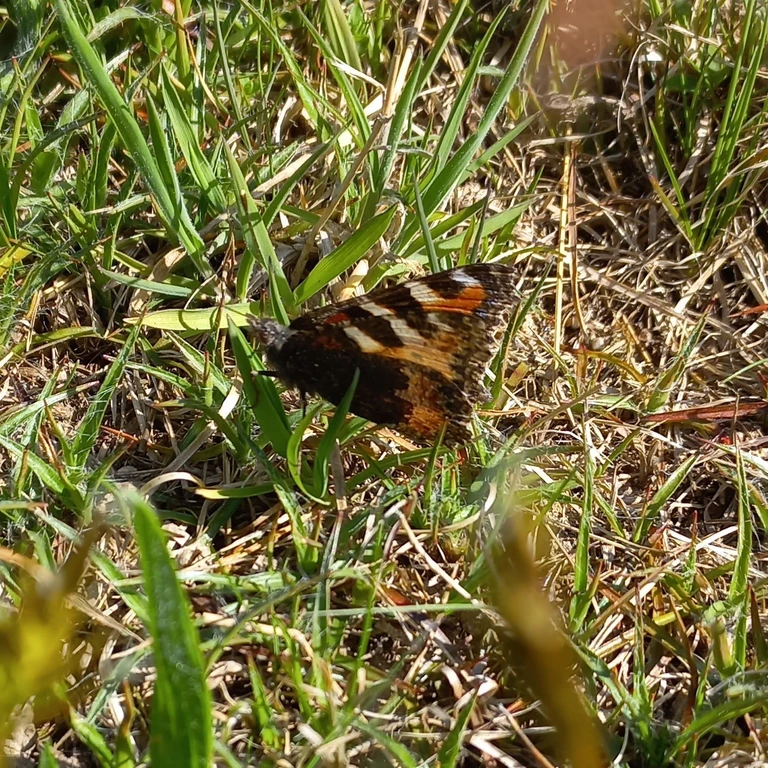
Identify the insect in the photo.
Aglais urticae
